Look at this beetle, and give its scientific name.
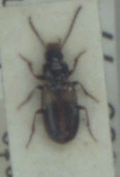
Acupalpus meridianus
